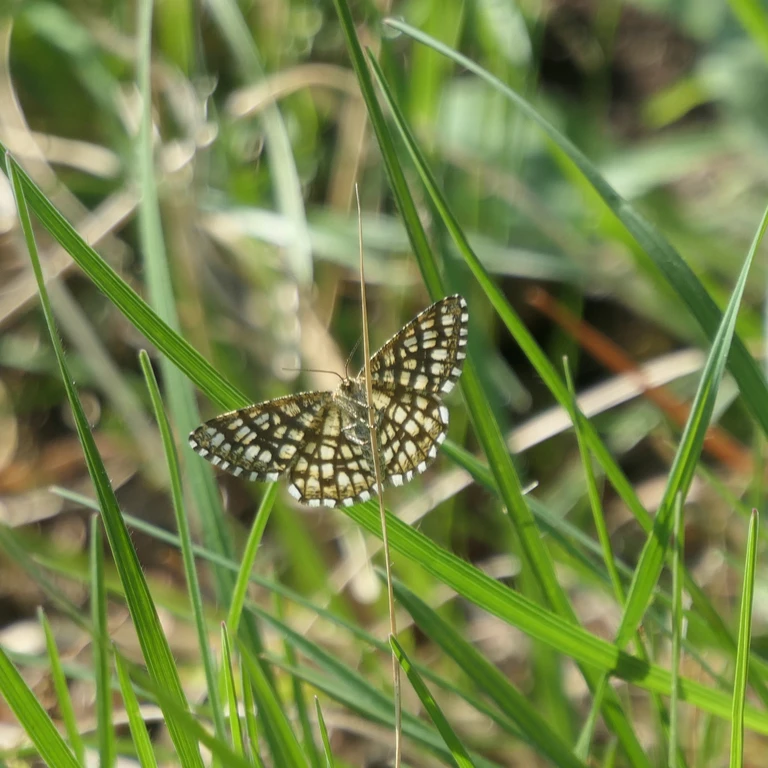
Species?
Chiasmia clathrata
